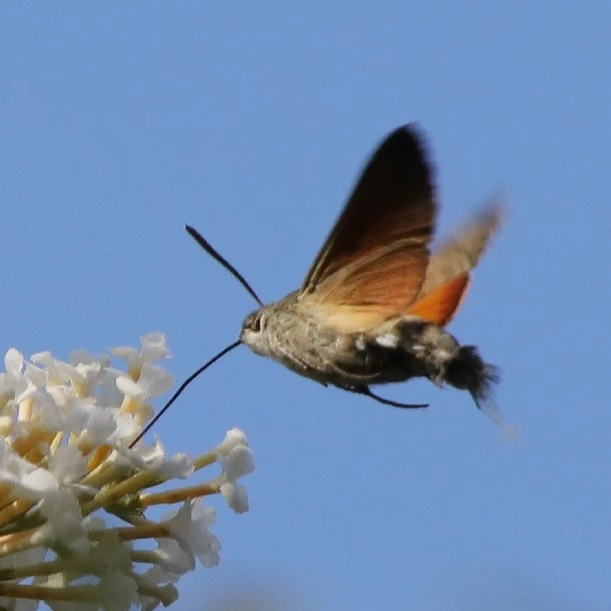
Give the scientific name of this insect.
Macroglossum stellatarum
